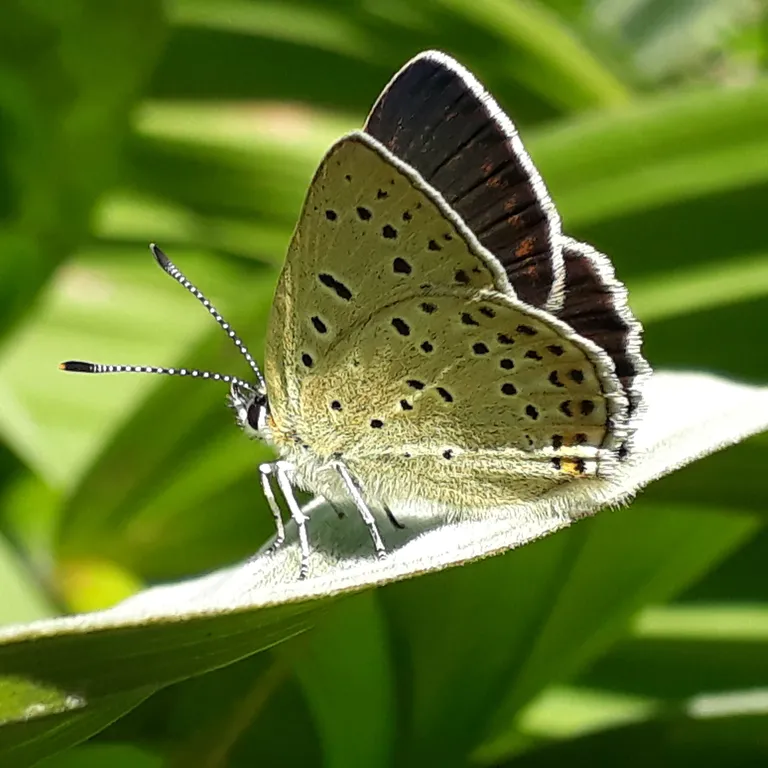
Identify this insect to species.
Lycaena tityrus (also Loweia tityrus)
